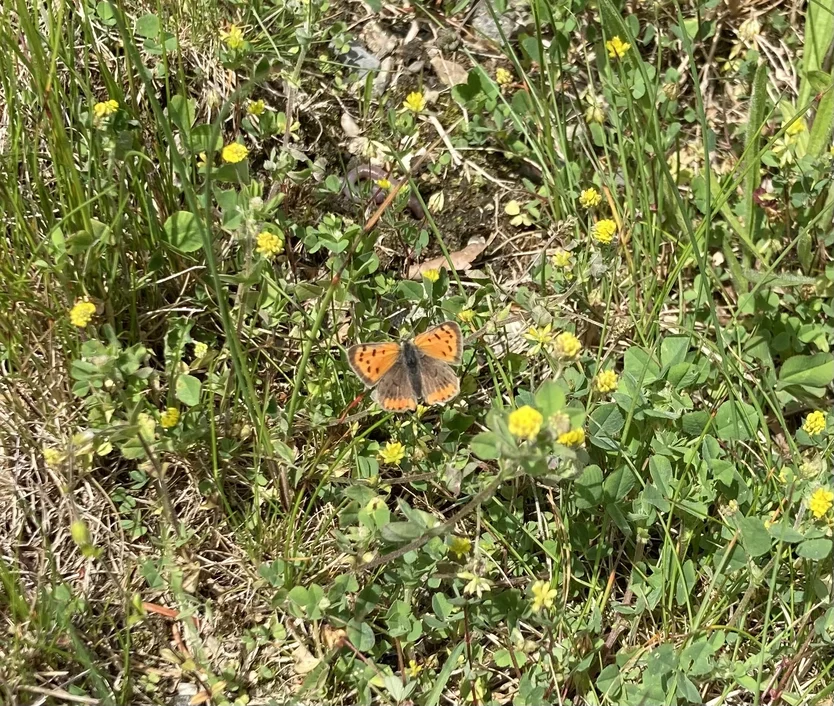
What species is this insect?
Lycaena phlaeas
